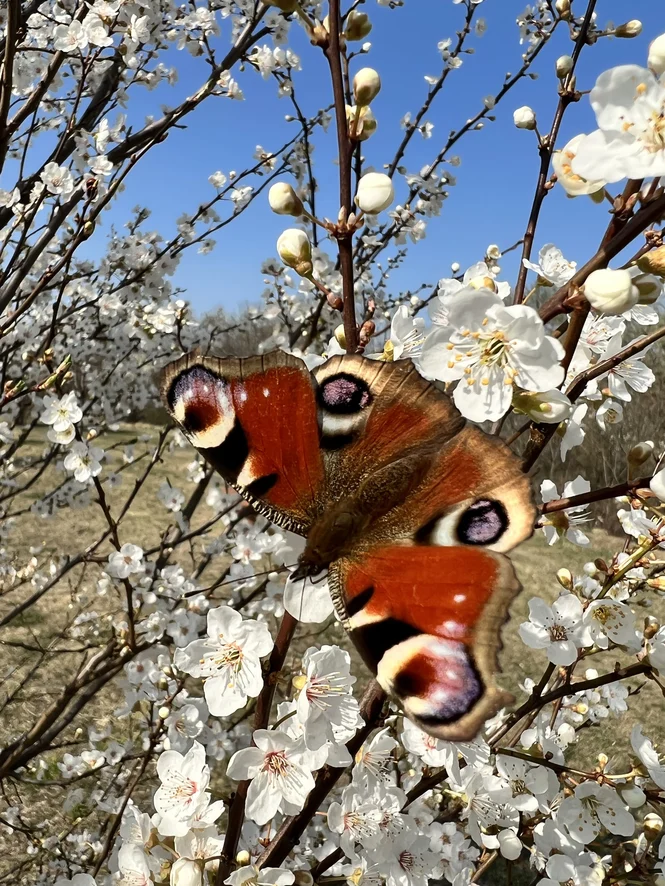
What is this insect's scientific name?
Aglais io
